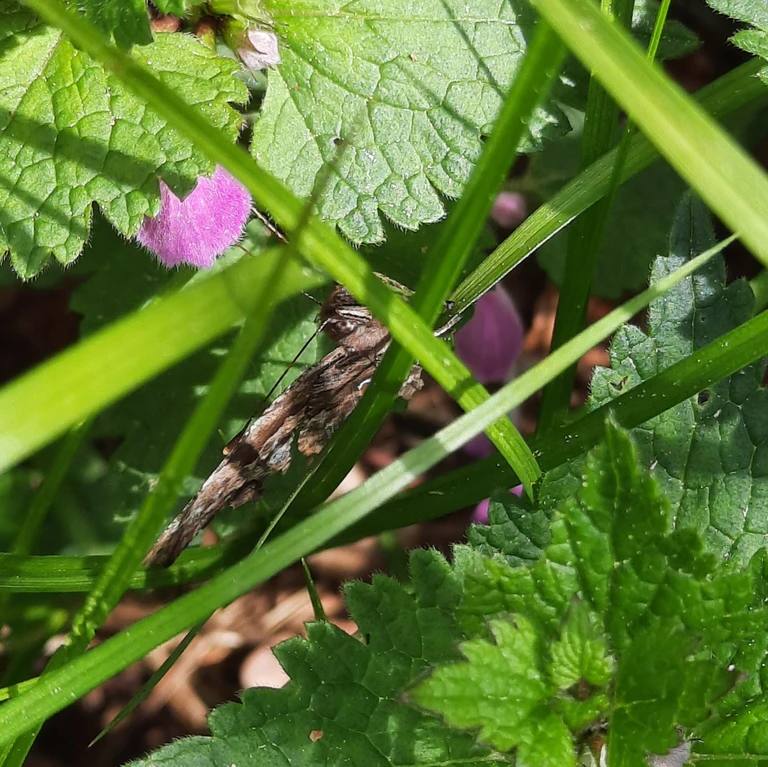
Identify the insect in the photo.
Polygonia c-album
